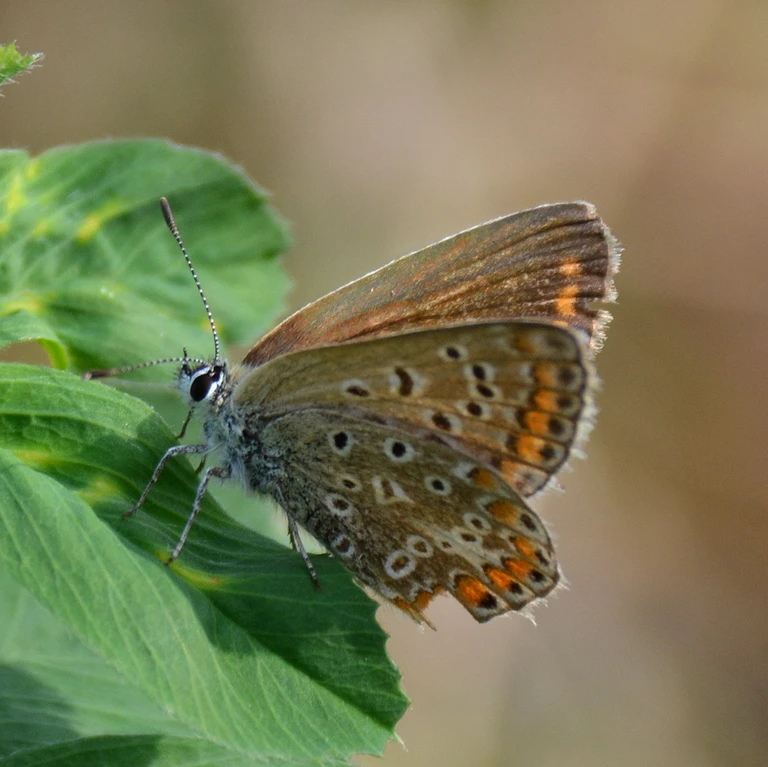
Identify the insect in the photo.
Polyommatus icarus
